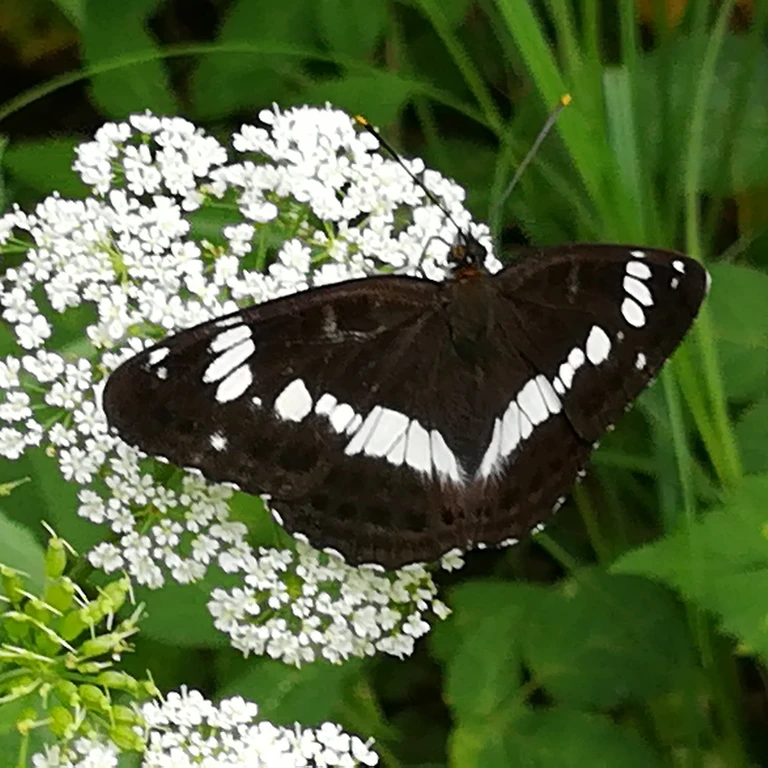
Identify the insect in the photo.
Limenitis camilla (also Ladoga camilla)
